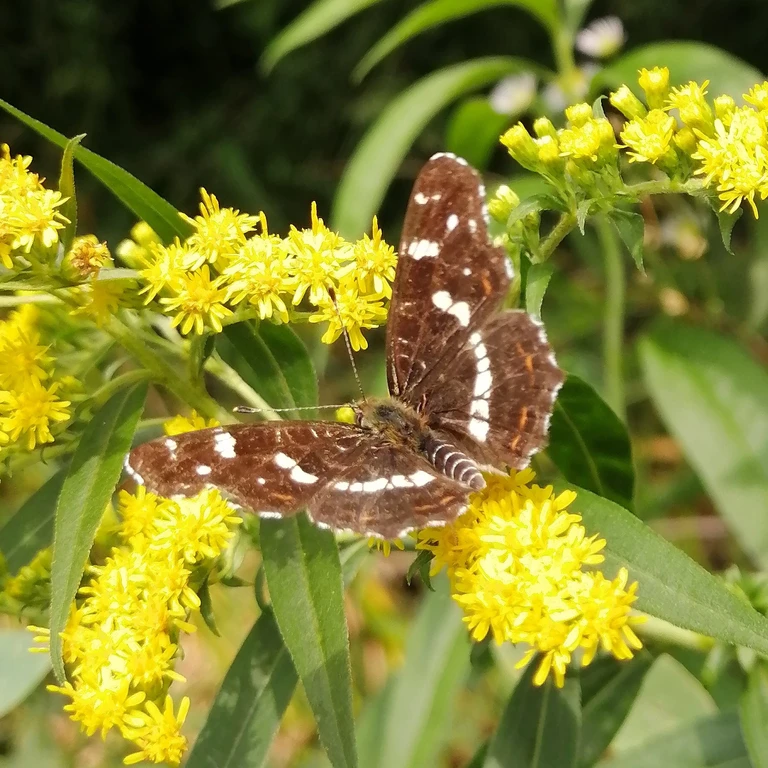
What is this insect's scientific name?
Araschnia levana
